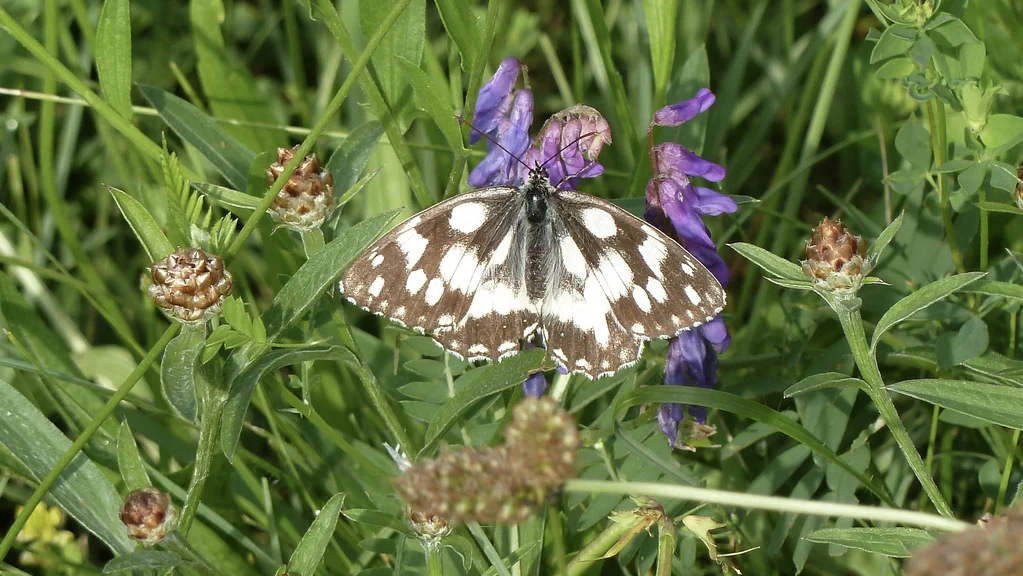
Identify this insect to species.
Melanargia galathea
